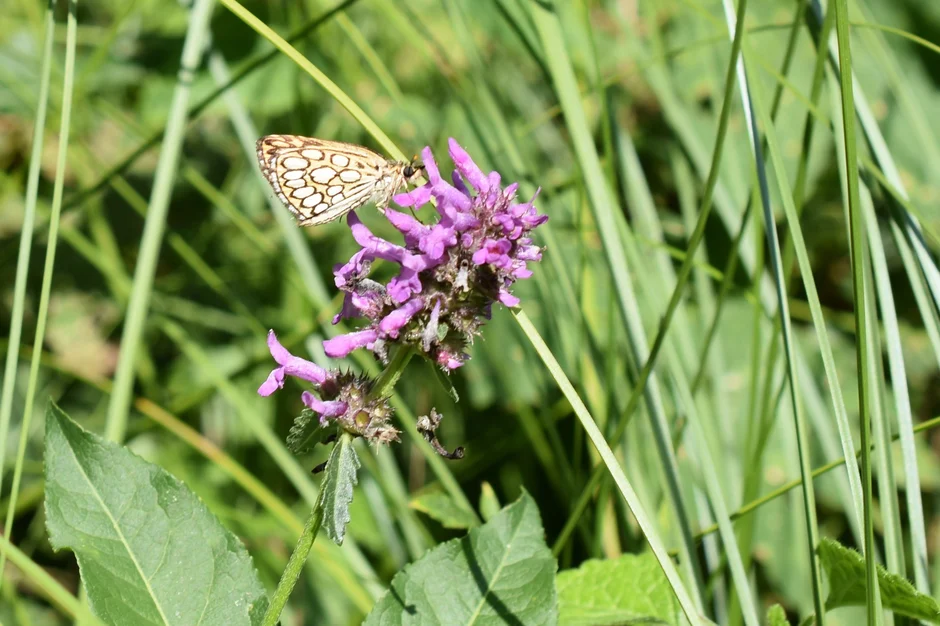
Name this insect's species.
Heteropterus morpheus
